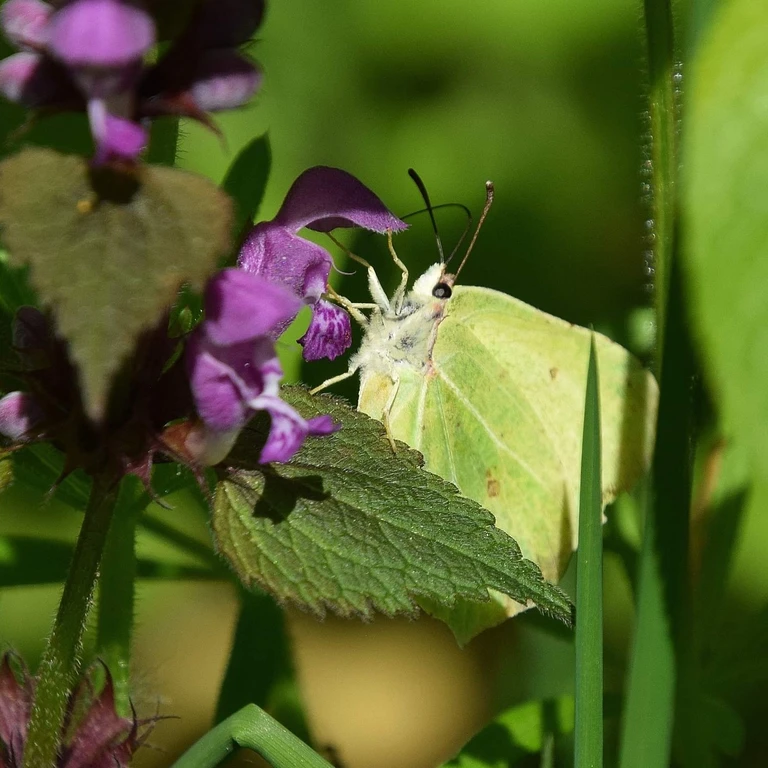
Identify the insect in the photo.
Gonepteryx rhamni
